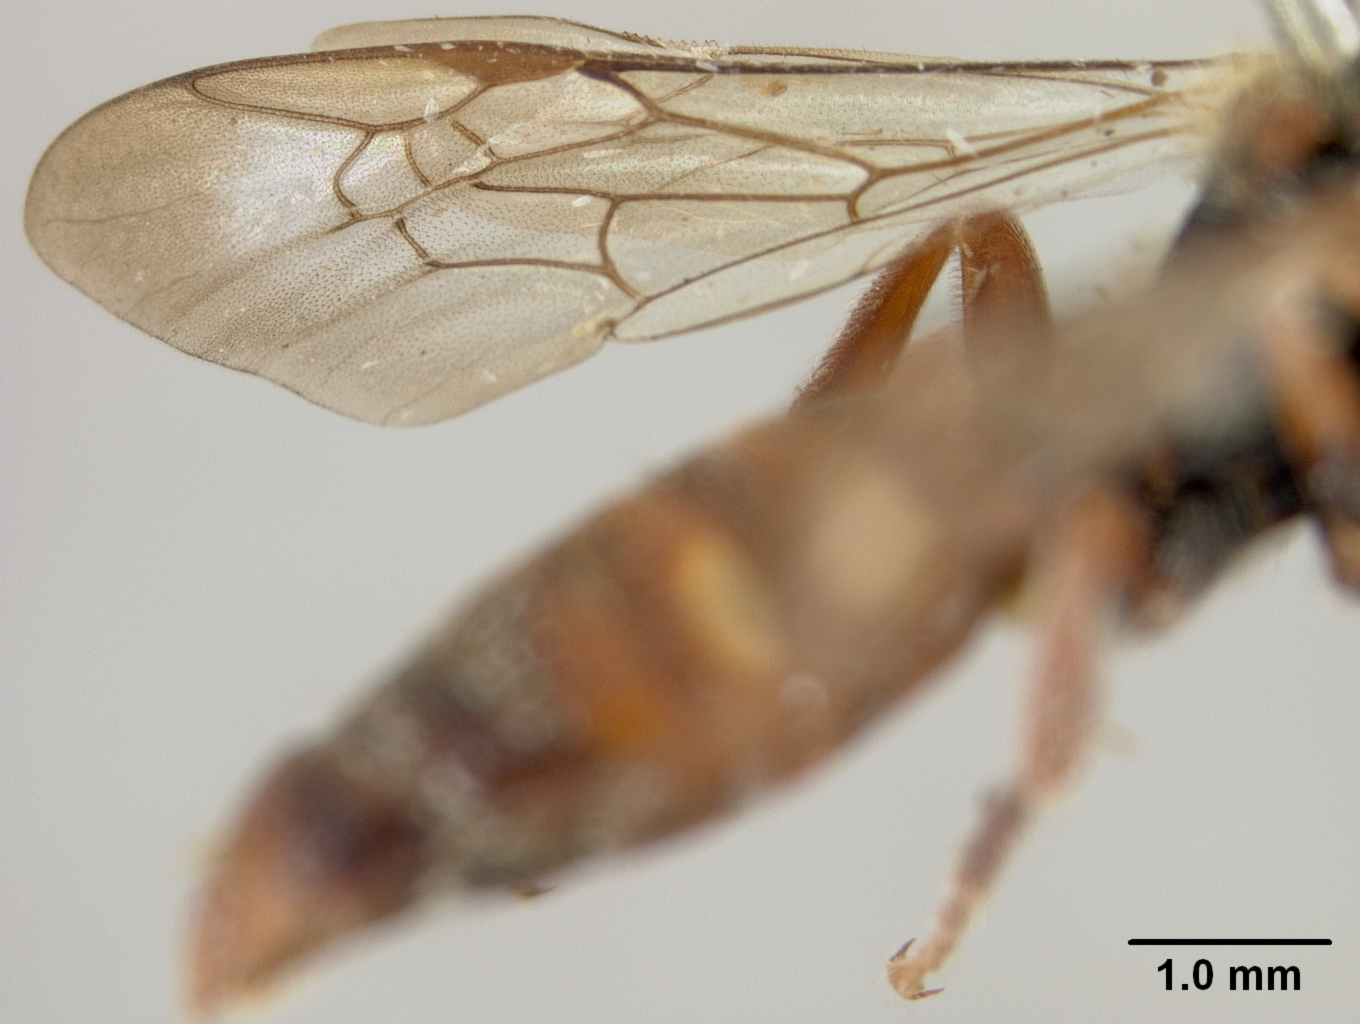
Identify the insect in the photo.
Nomada cornelliana
